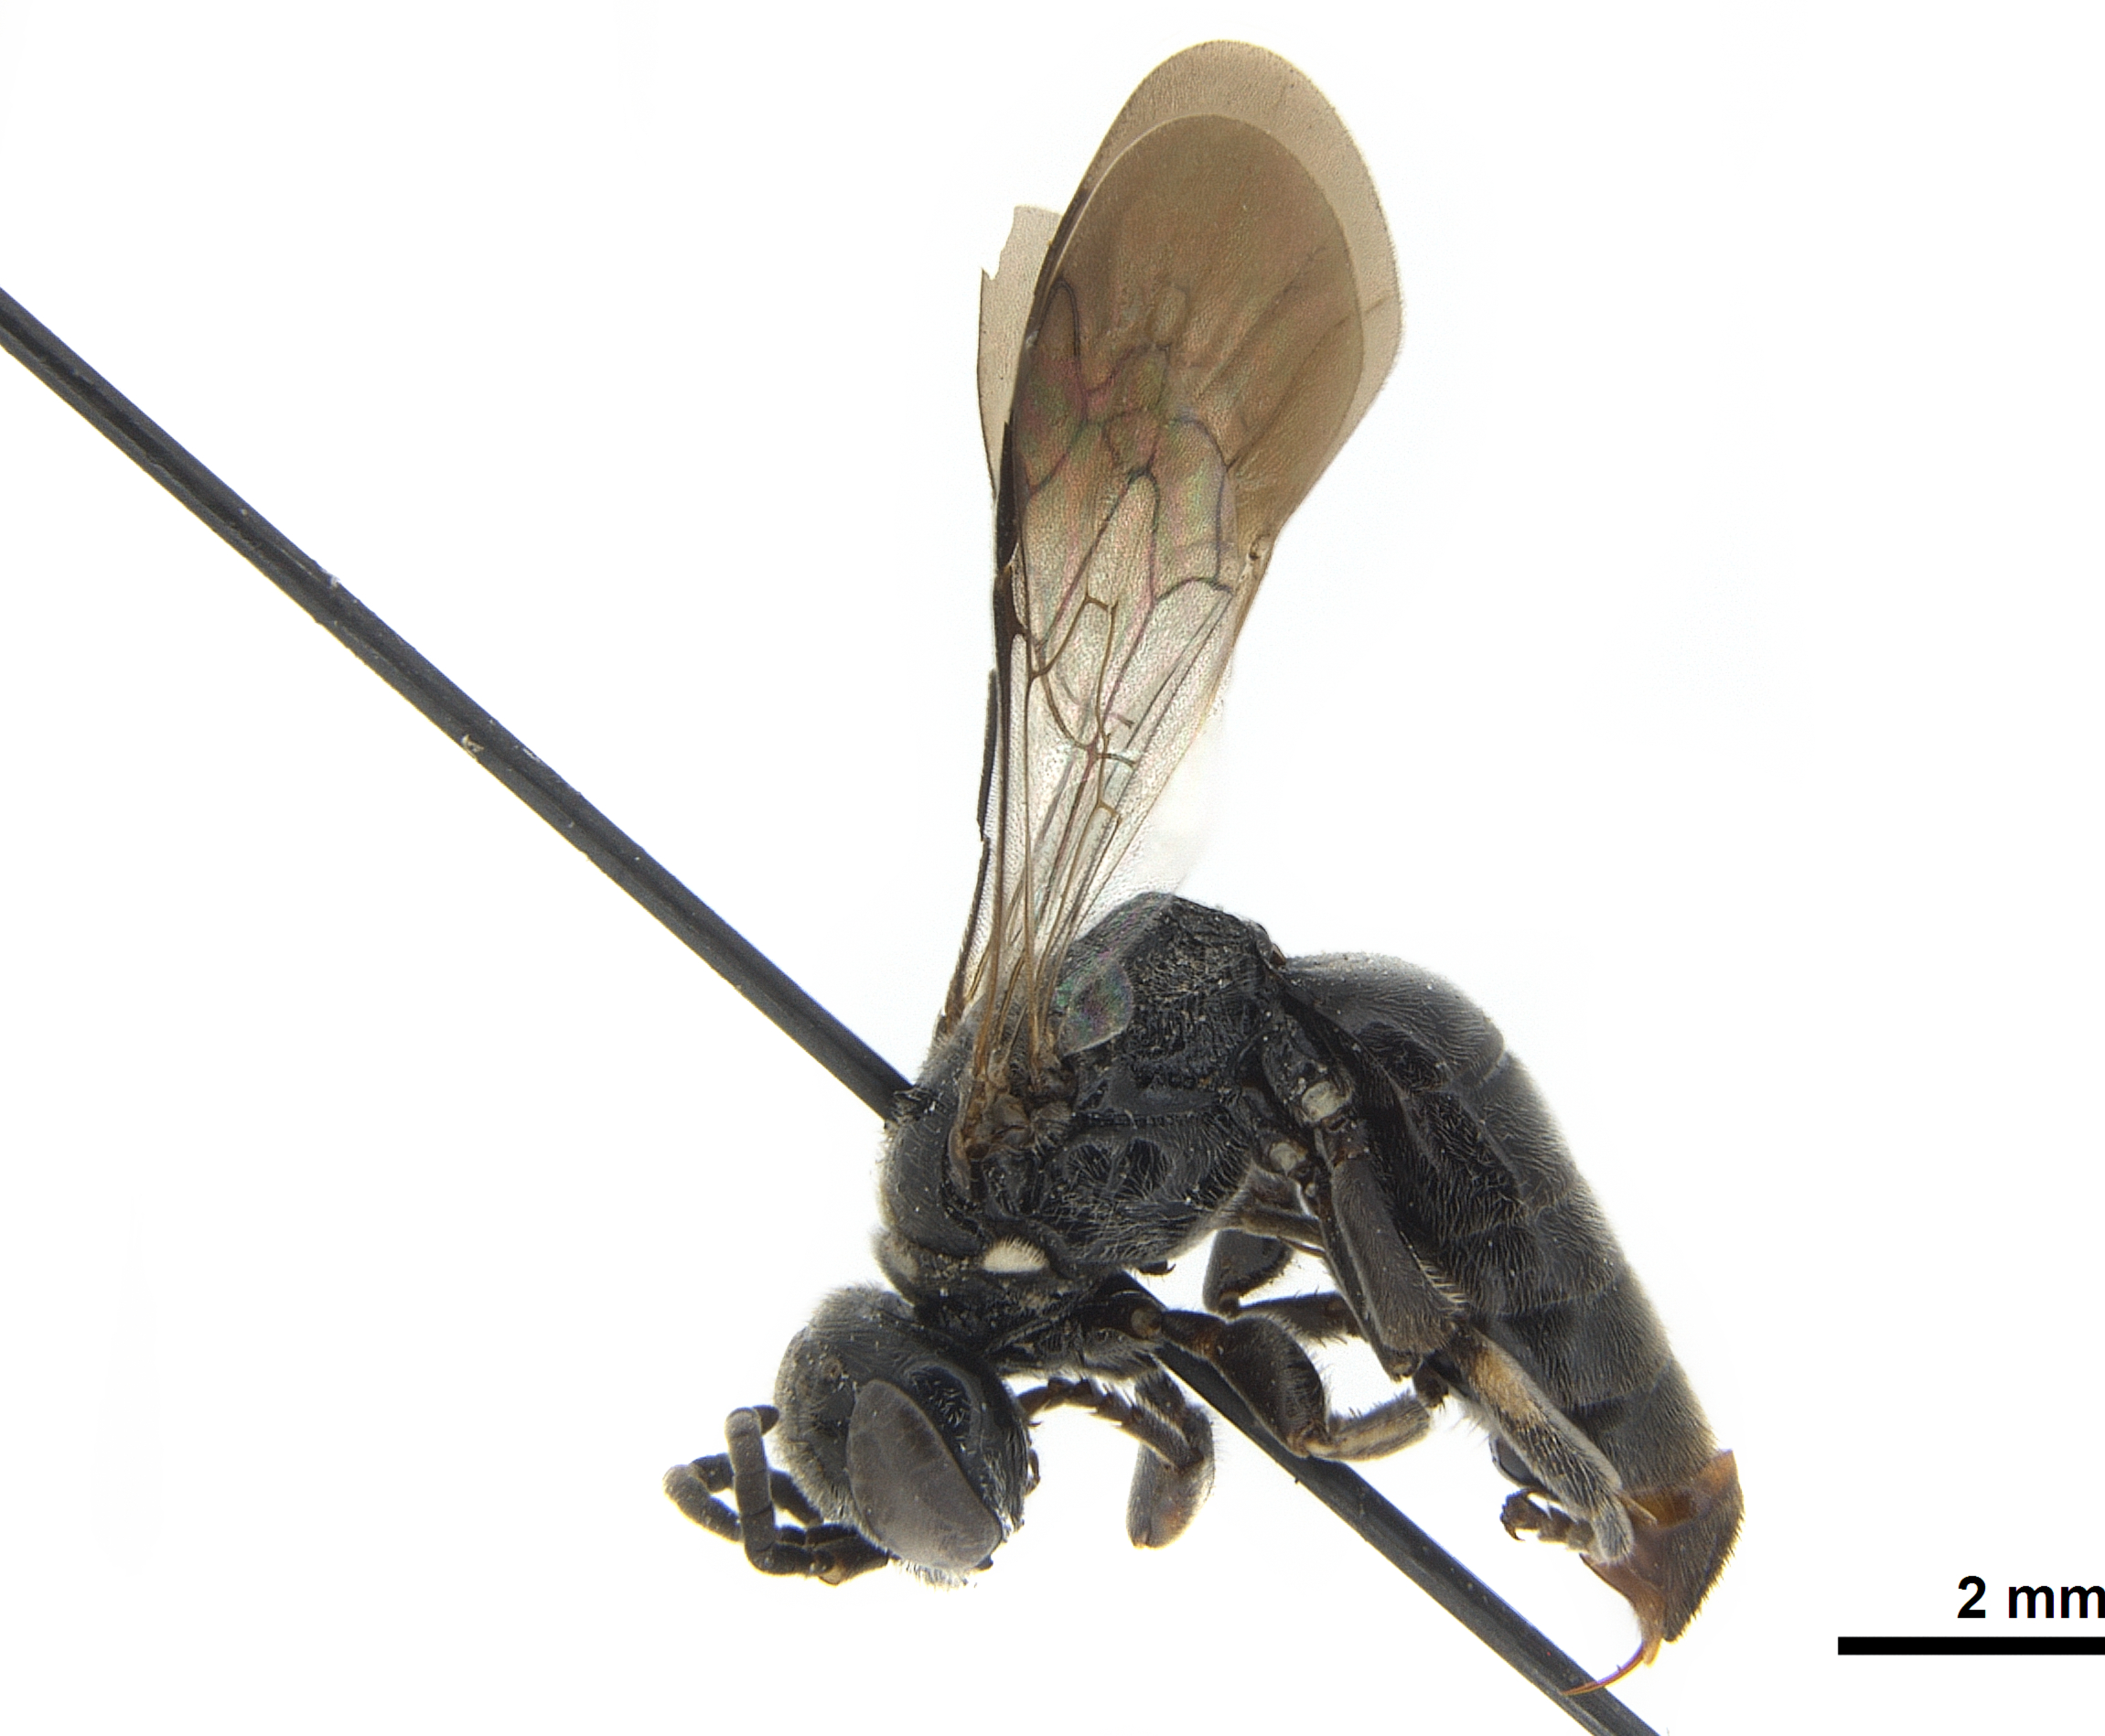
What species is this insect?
Bothynostethus distinctus
